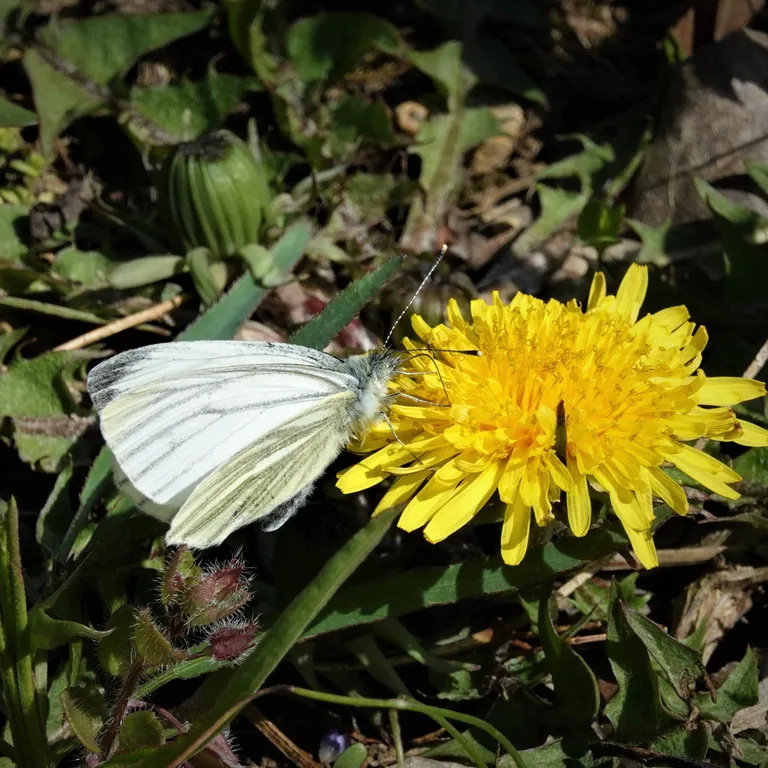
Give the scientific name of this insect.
Pieris napi
